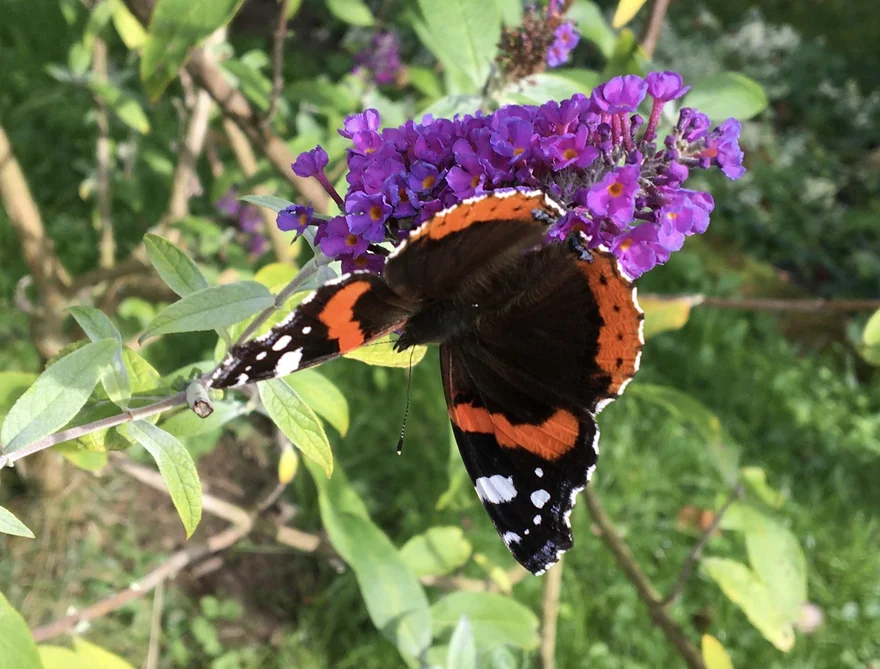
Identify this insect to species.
Vanessa atalanta
